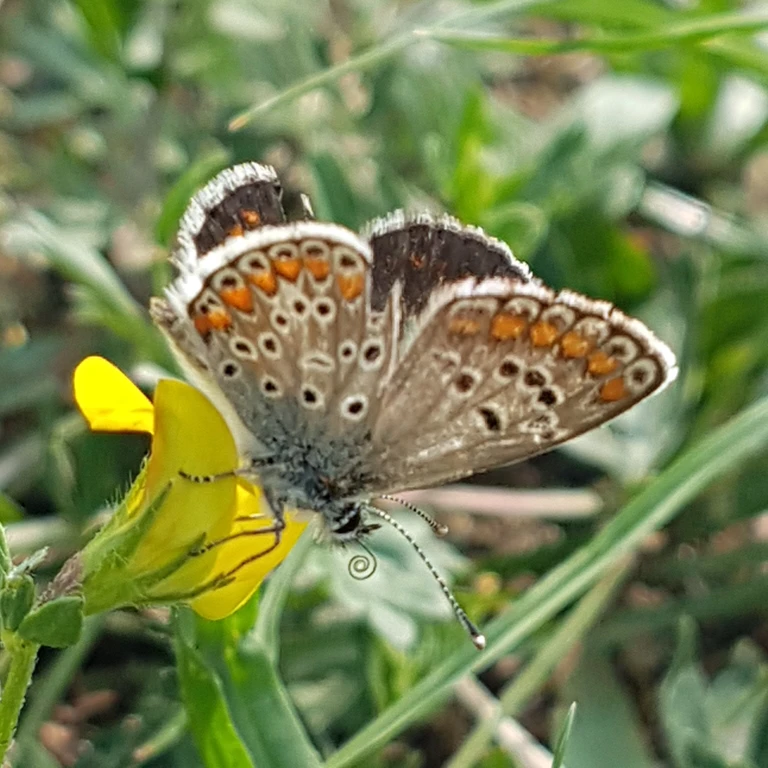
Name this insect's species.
Aricia agestis/artaxerxes
